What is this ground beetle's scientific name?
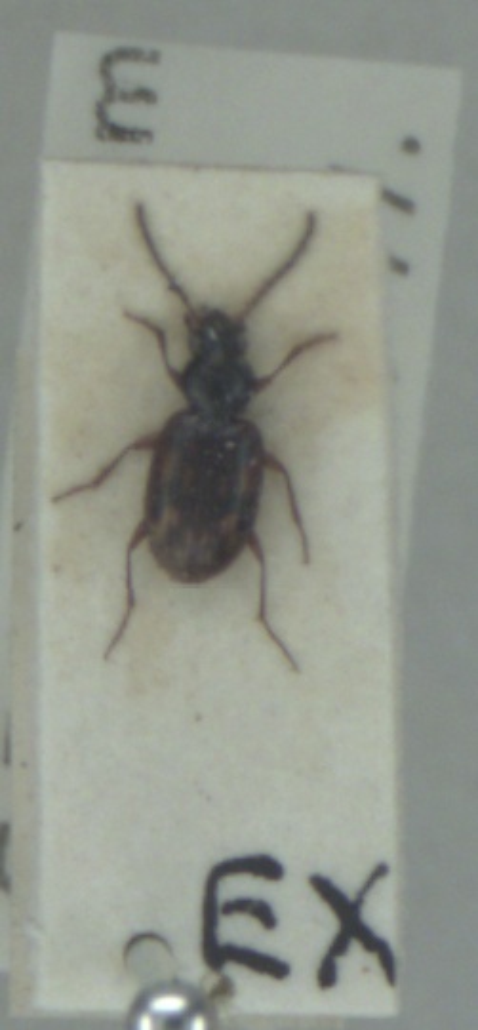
Bembidion fumigatum
